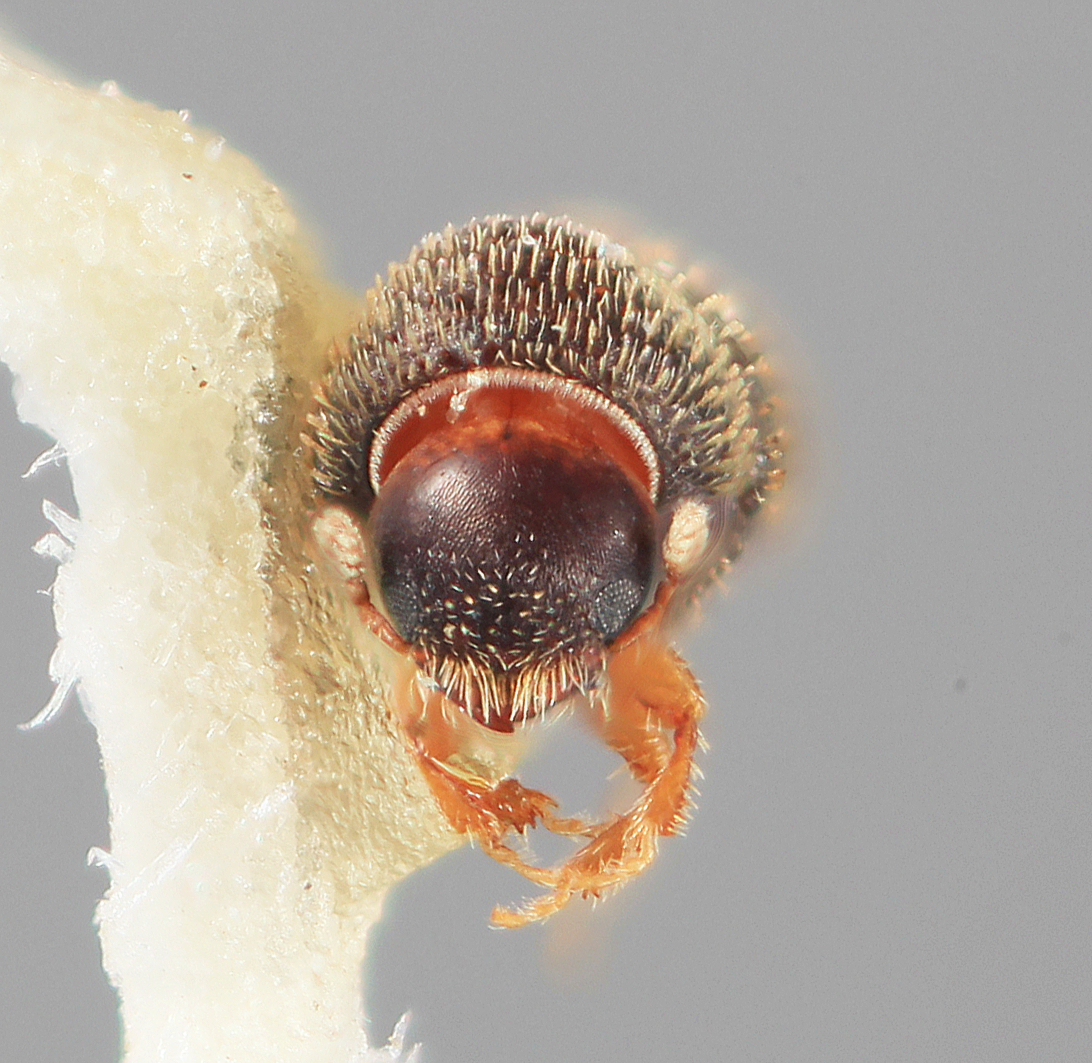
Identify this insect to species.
Hypothenemus rugosipes
